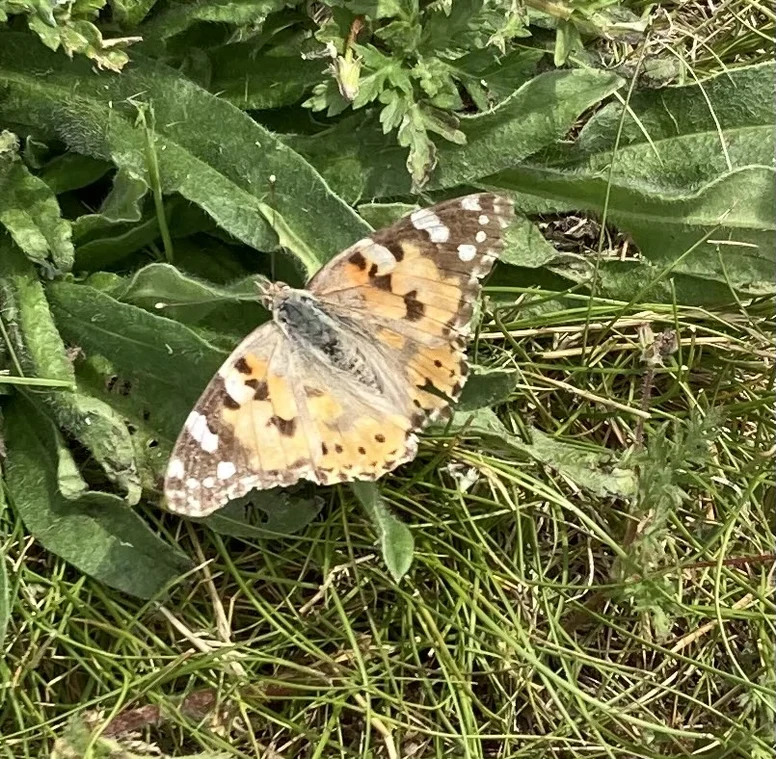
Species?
Vanessa cardui
